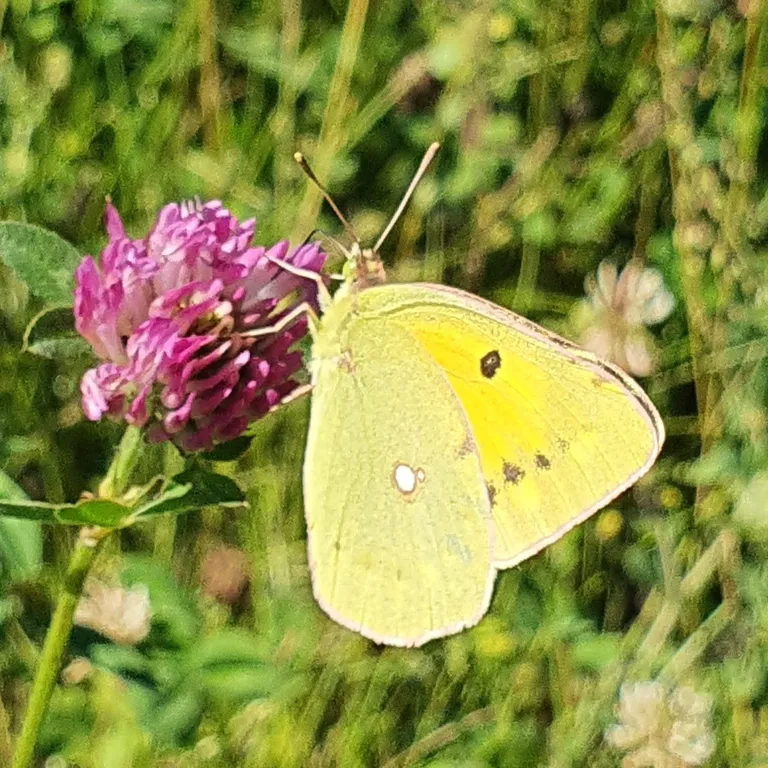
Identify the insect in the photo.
Colias croceus
